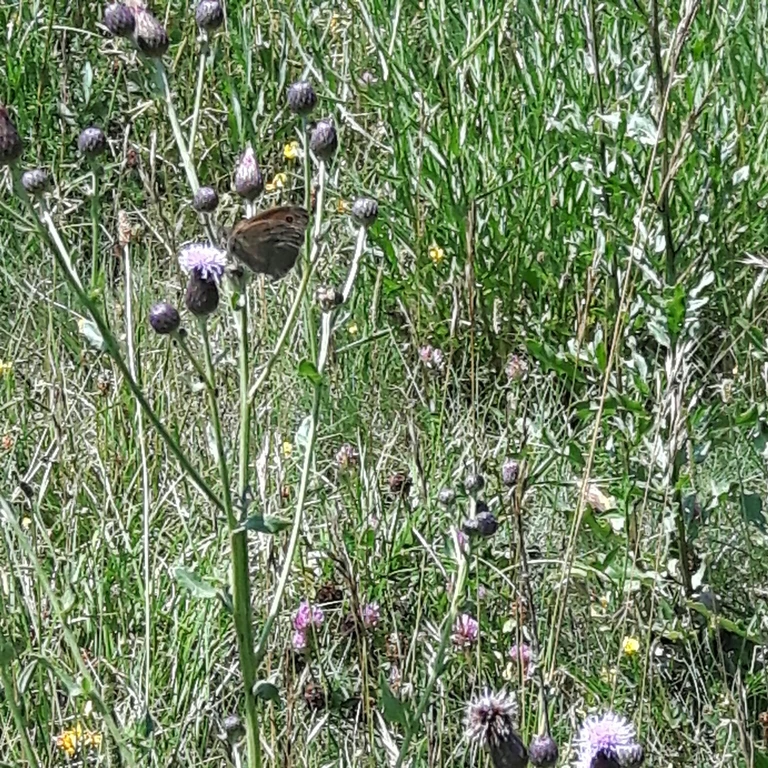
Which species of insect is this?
Maniola jurtina
